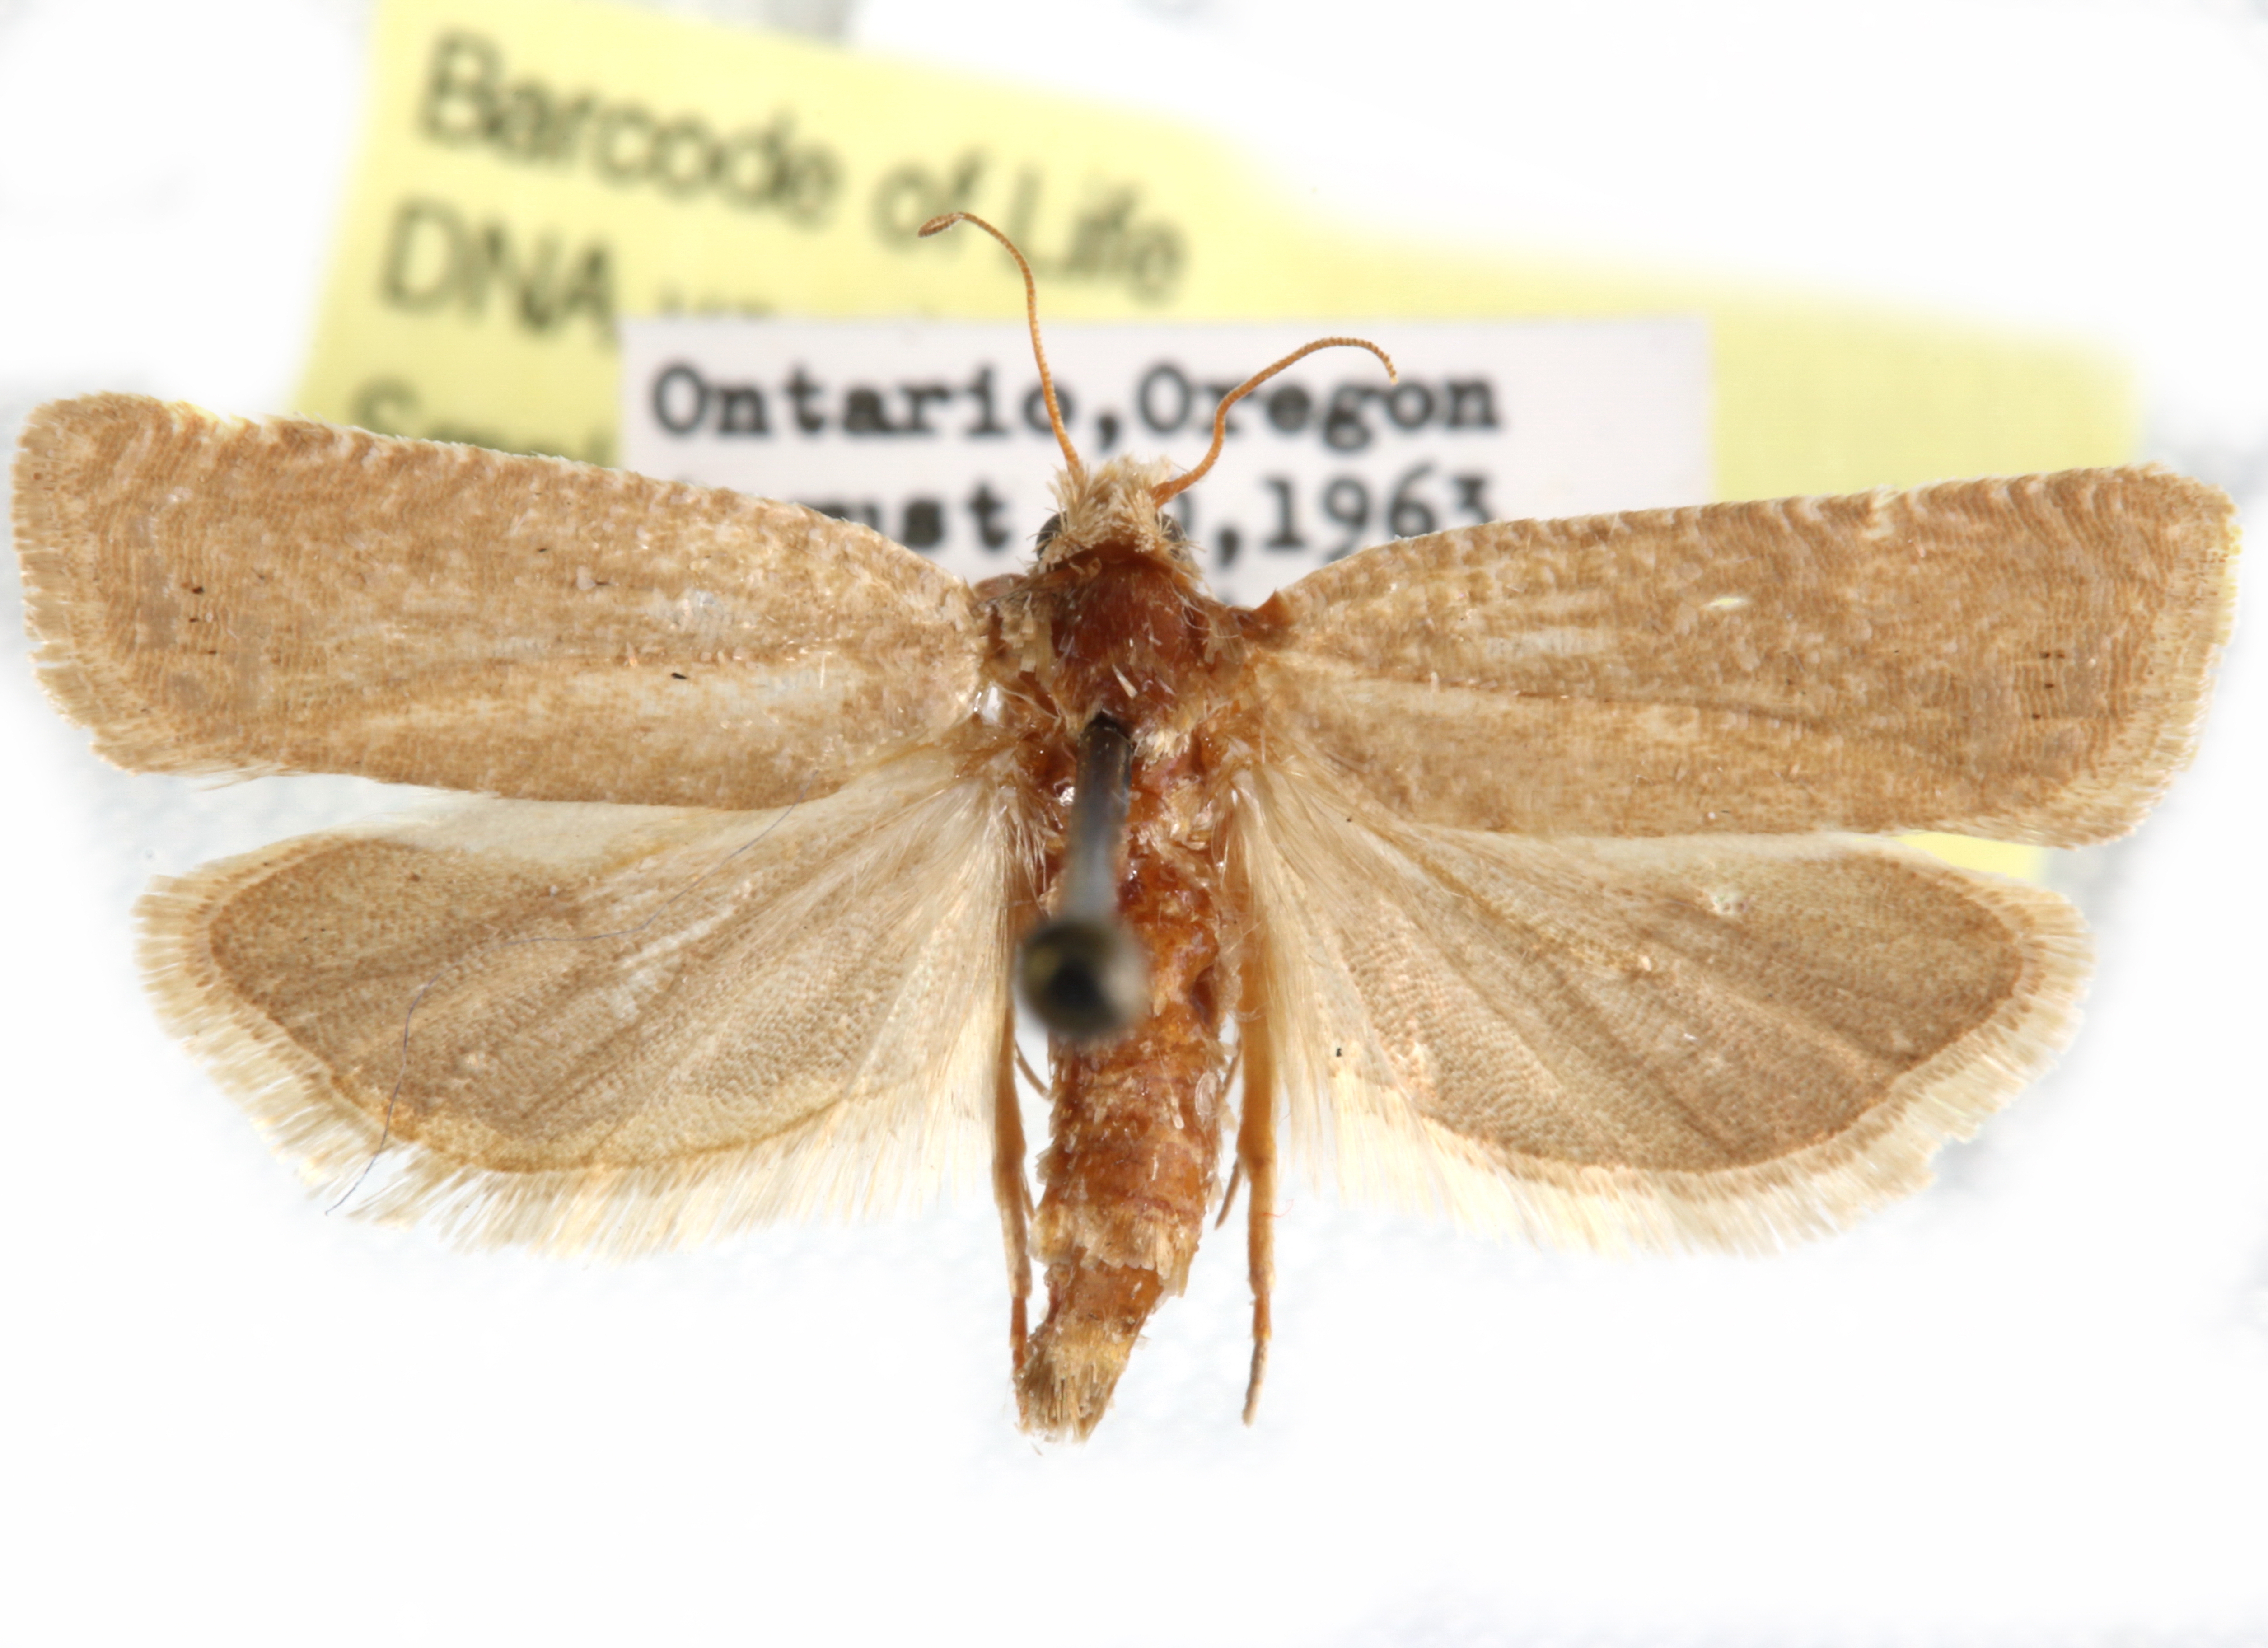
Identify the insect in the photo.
Pelochrista kandana
